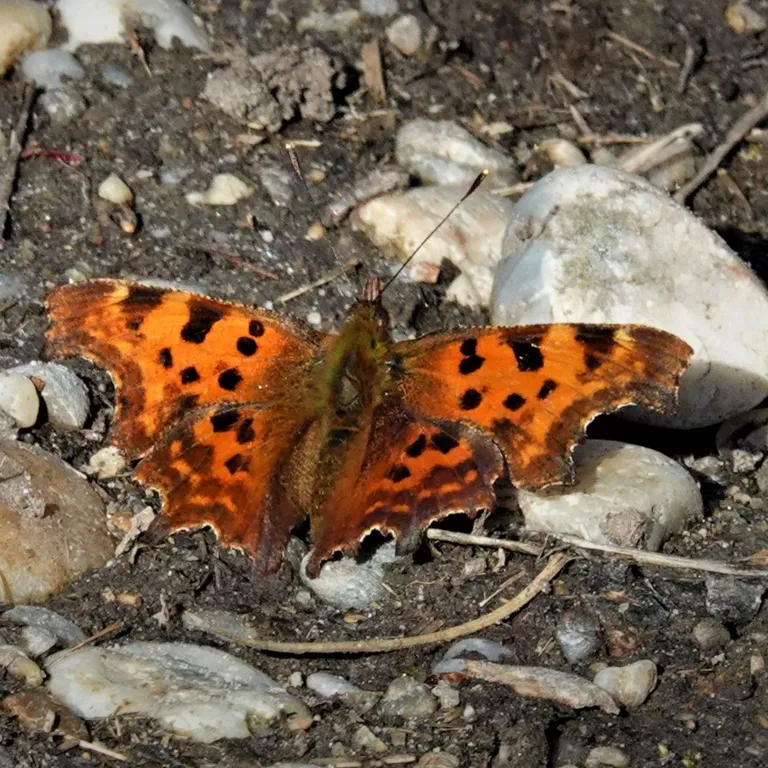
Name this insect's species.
Polygonia c-album
